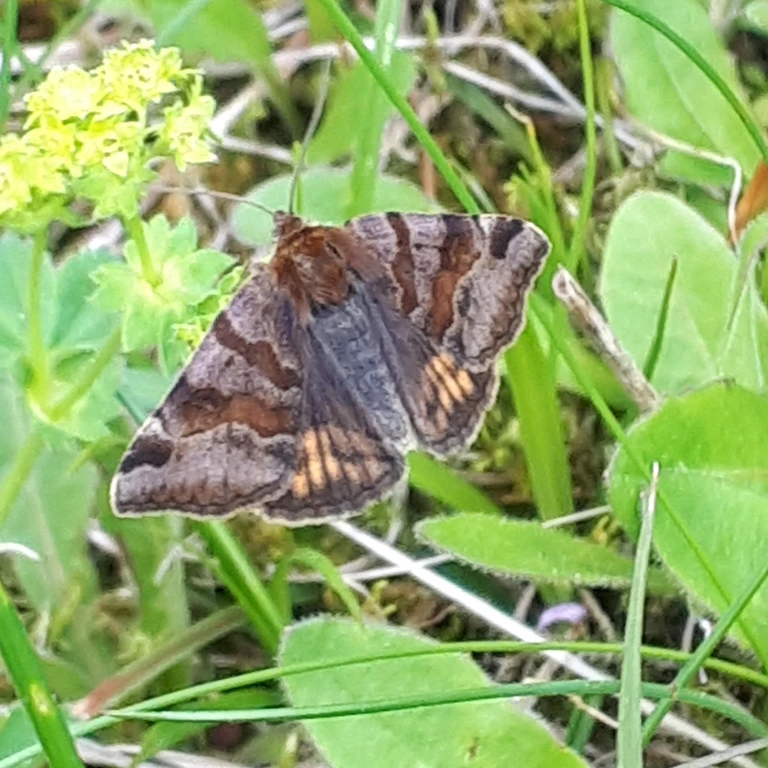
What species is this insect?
Euclidia glyphica
